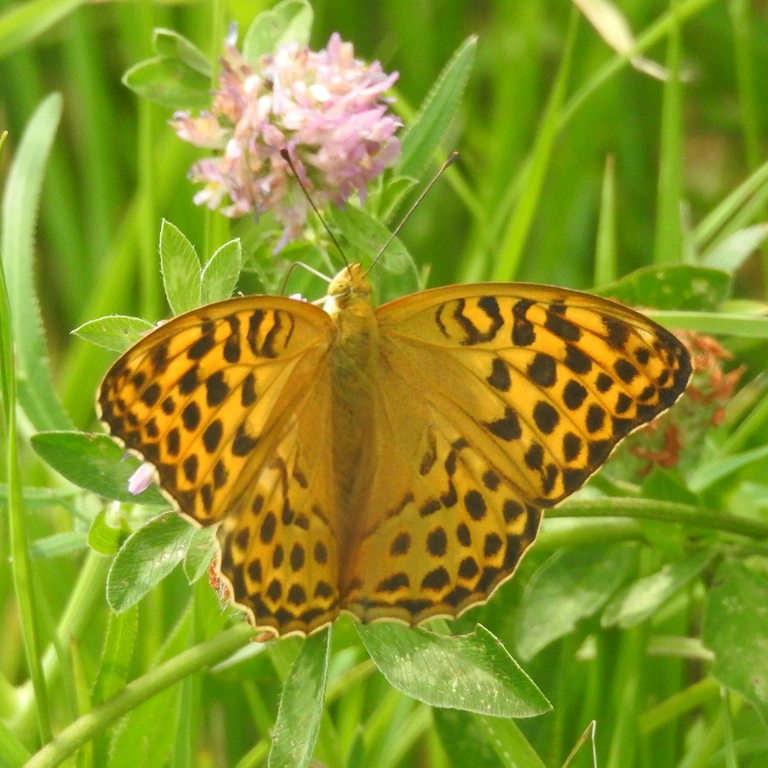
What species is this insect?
Argynnis paphia
